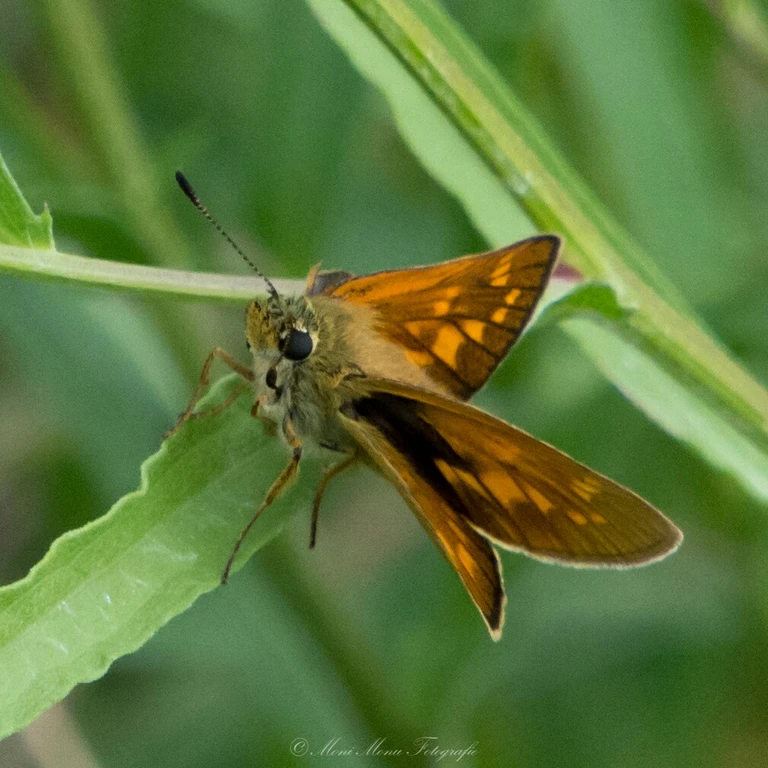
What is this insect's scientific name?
Ochlodes sylvanus (also Ochlodes venata)
